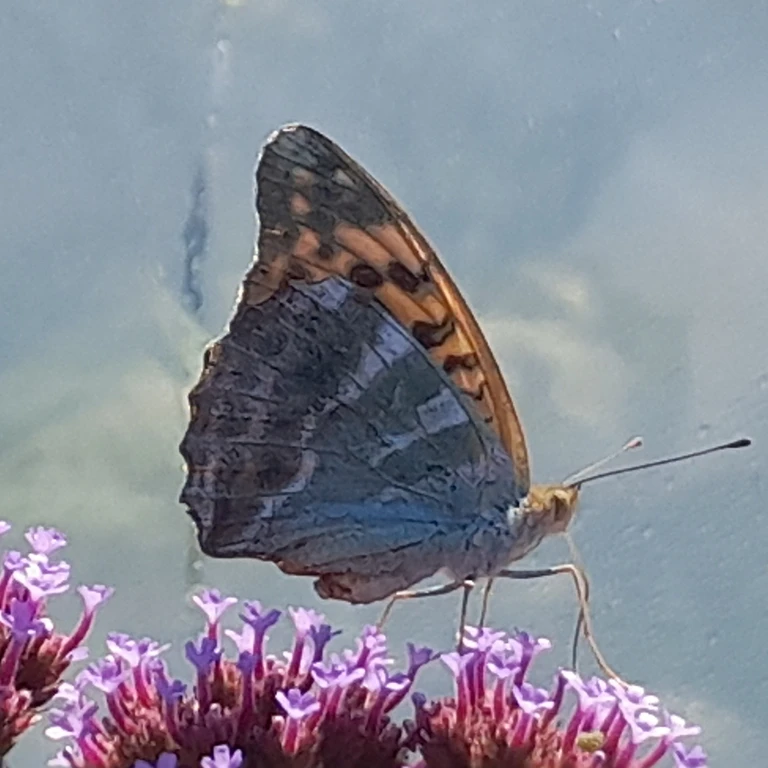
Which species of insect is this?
Argynnis paphia
